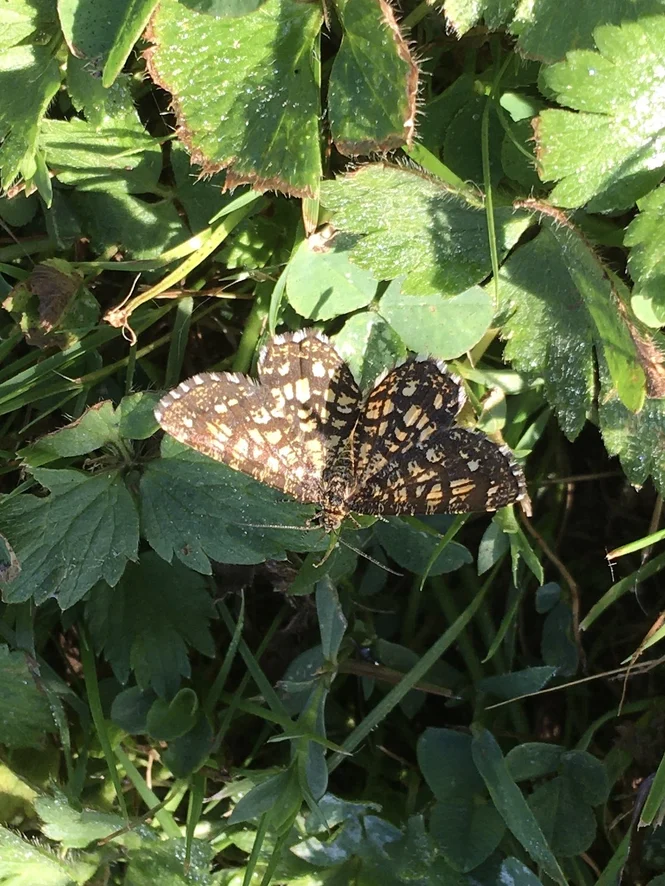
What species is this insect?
Chiasmia clathrata
